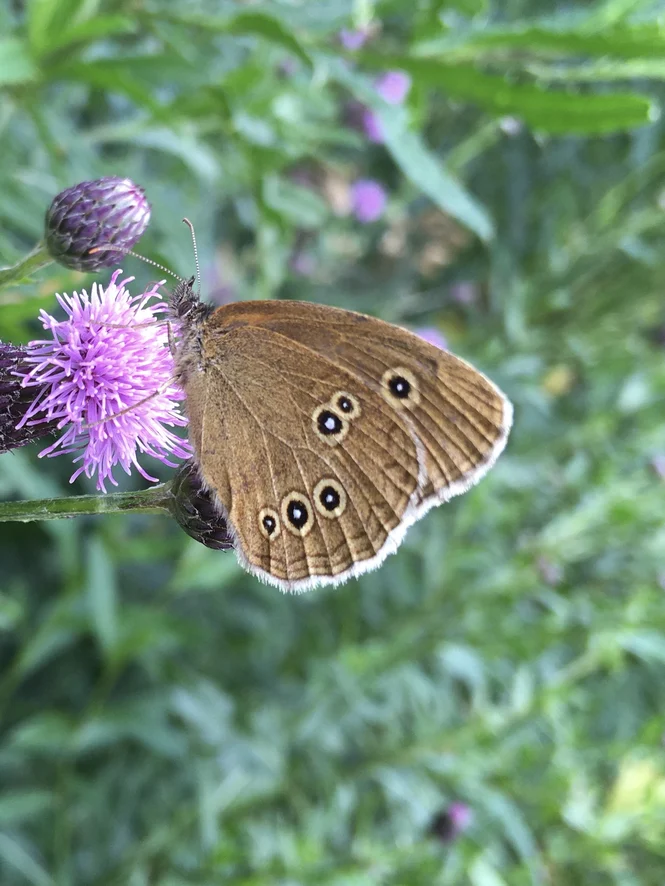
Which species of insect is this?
Aphantopus hyperantus
